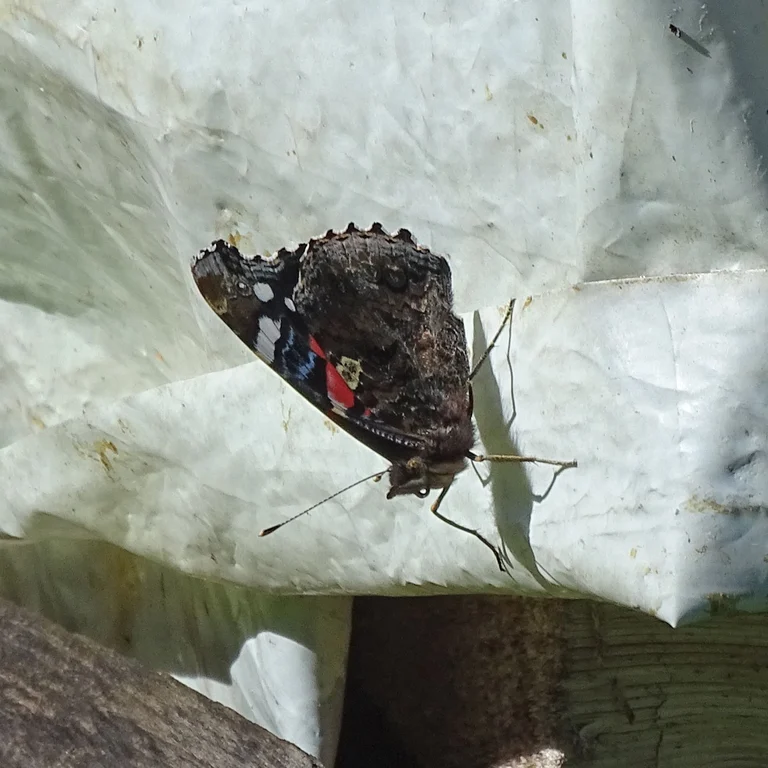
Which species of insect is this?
Vanessa atalanta
